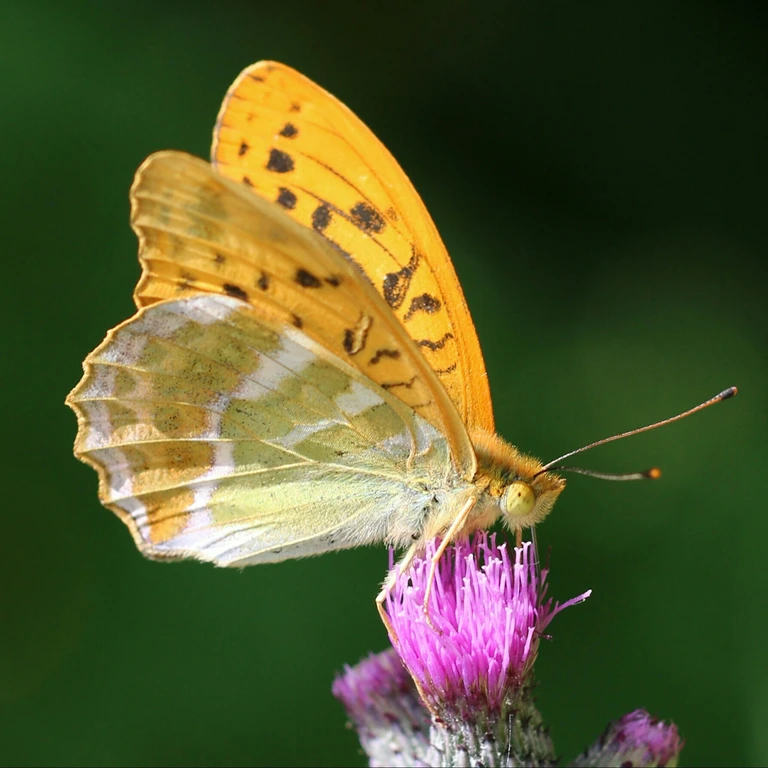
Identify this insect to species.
Argynnis paphia
